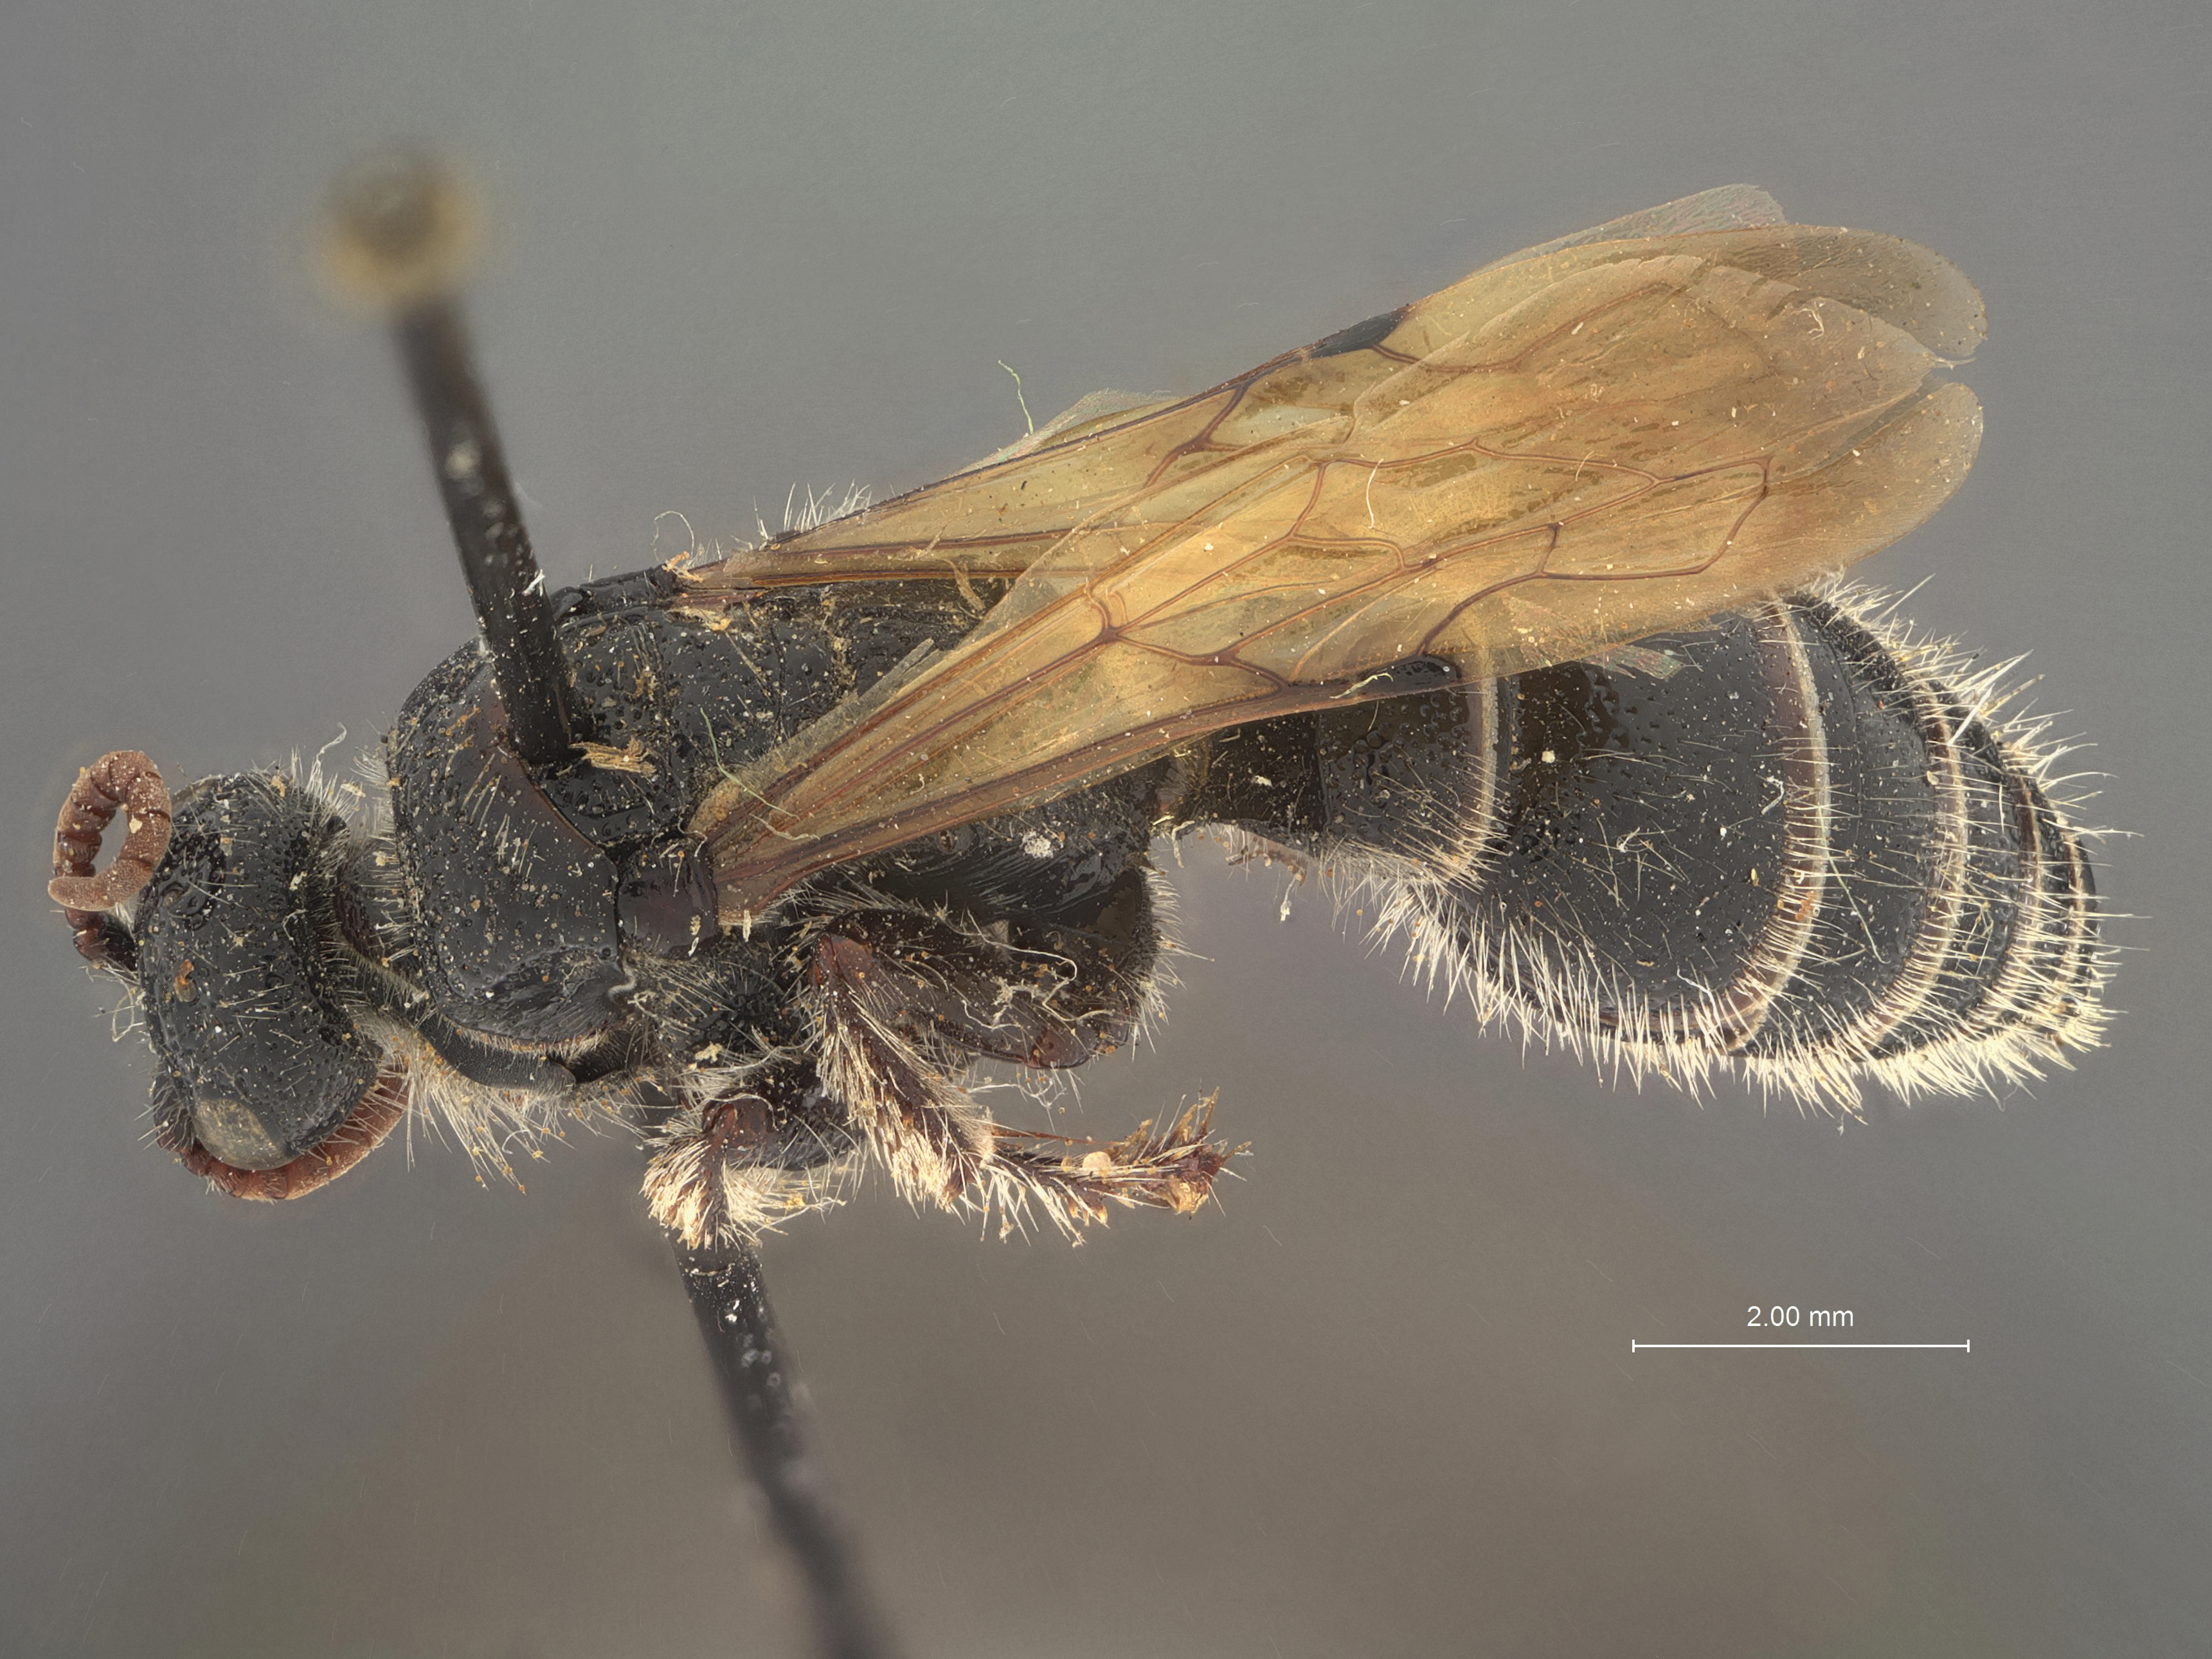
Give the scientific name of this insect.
Neotiphia crawfordi
